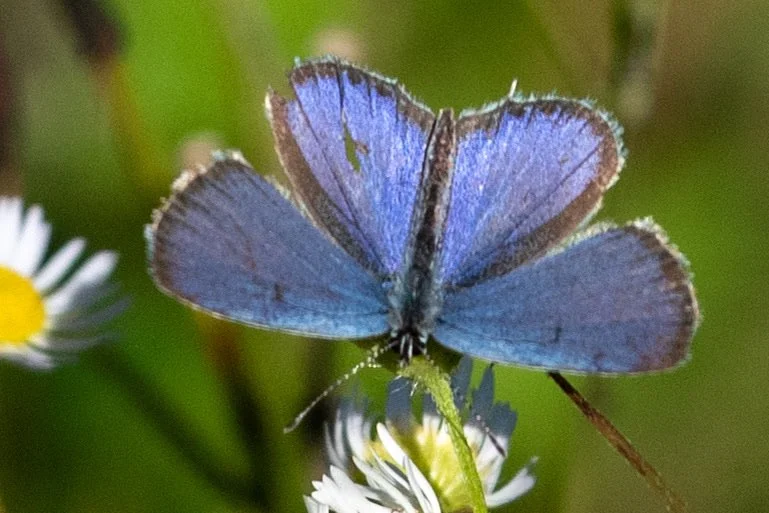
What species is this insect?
Cupido argiades (also Elkalyce argiades)
